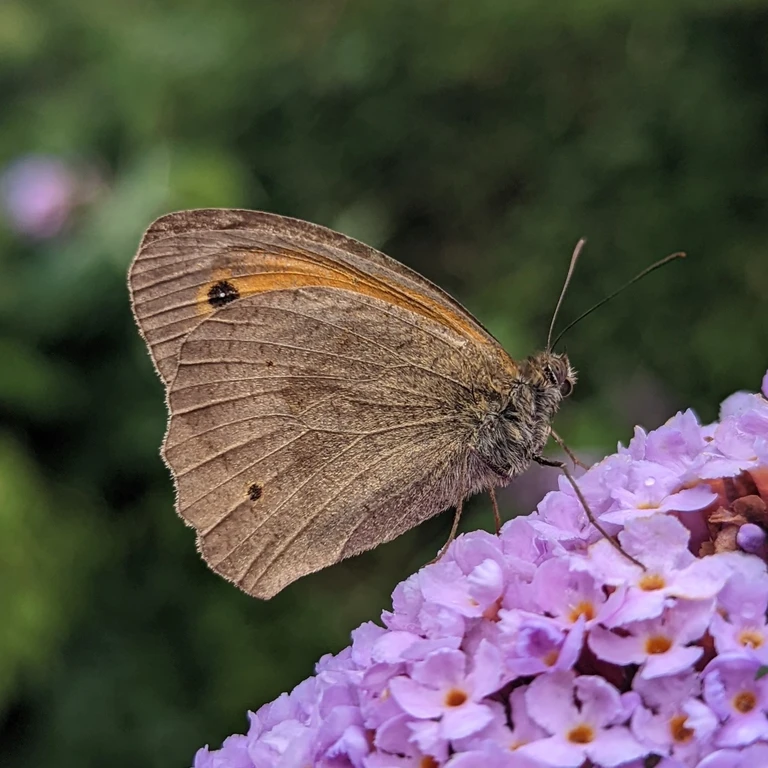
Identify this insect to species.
Maniola jurtina
